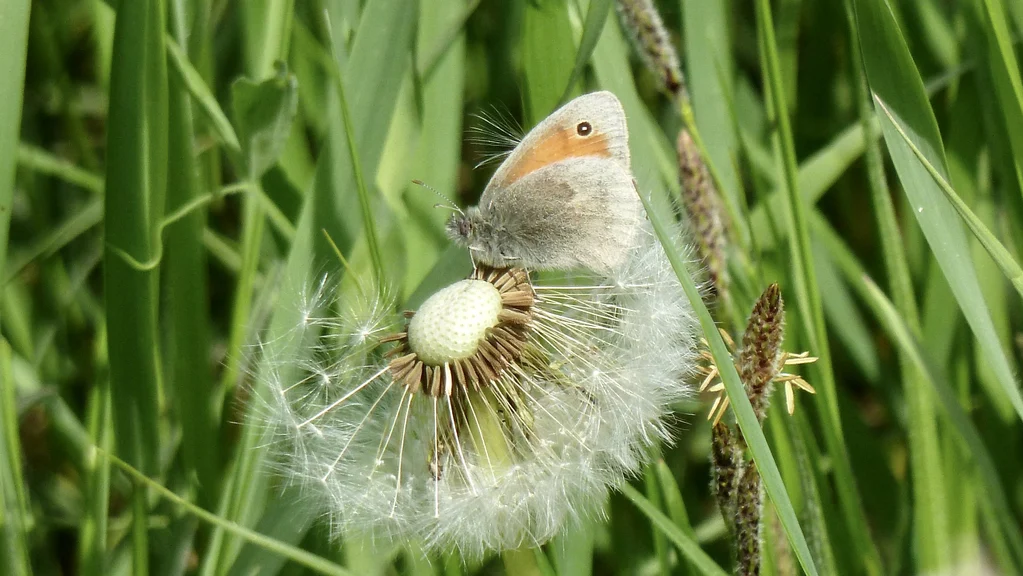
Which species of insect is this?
Coenonympha pamphilus
